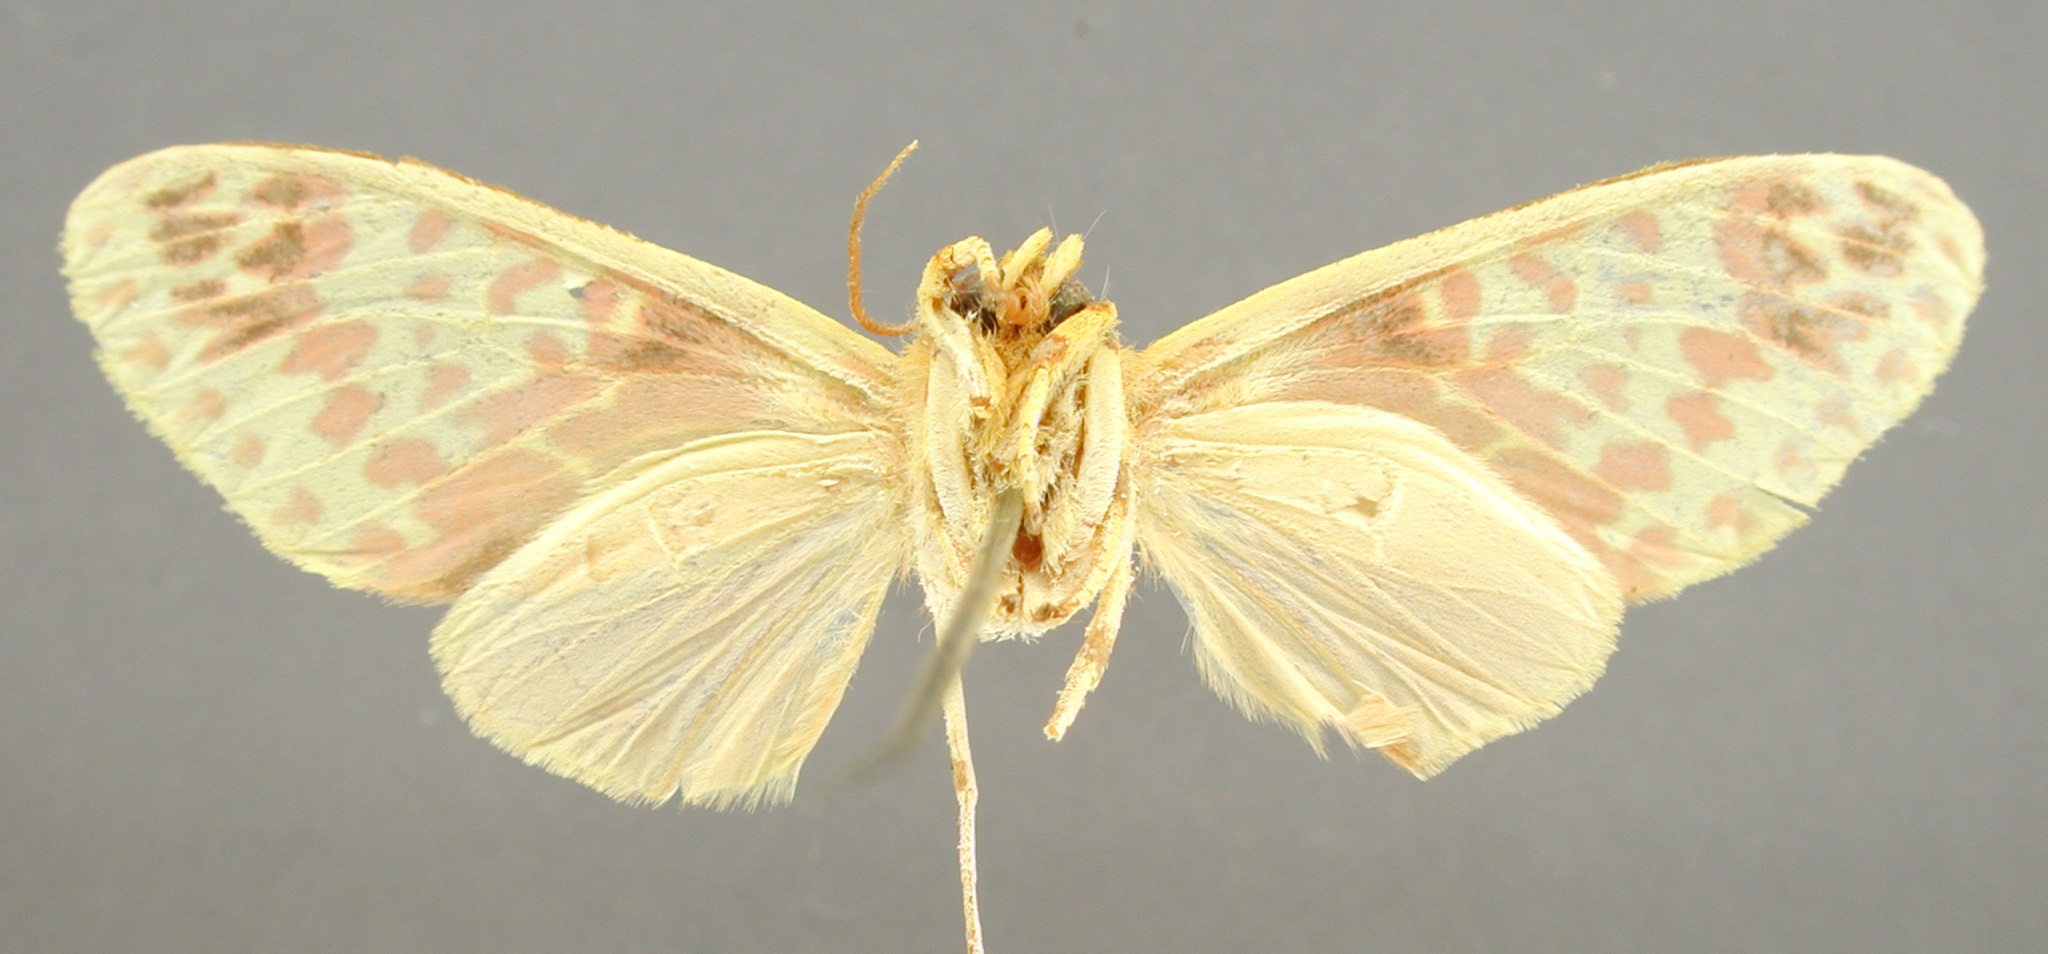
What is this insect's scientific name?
Phaeomolis lepida
